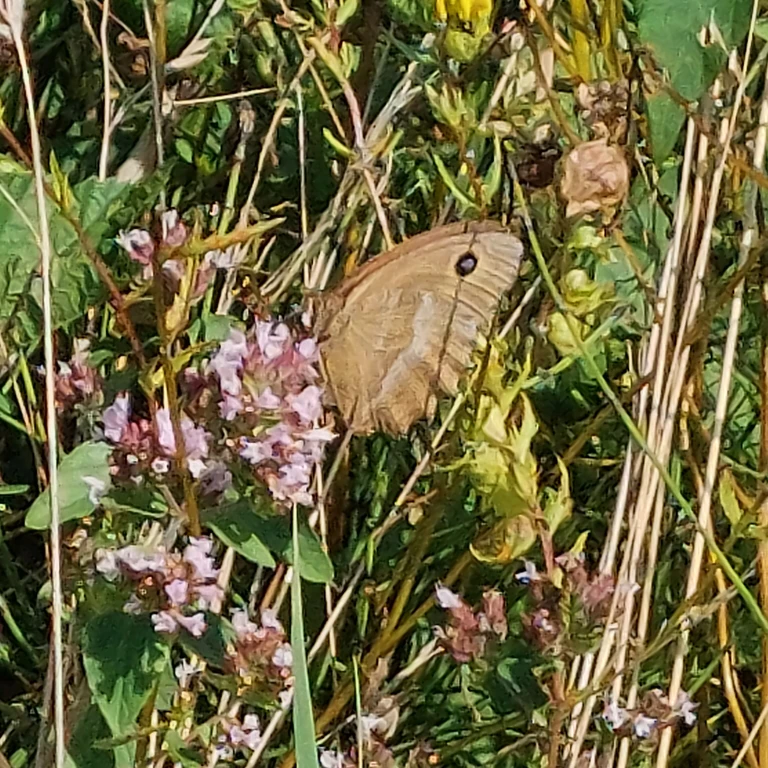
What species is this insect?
Minois dryas
